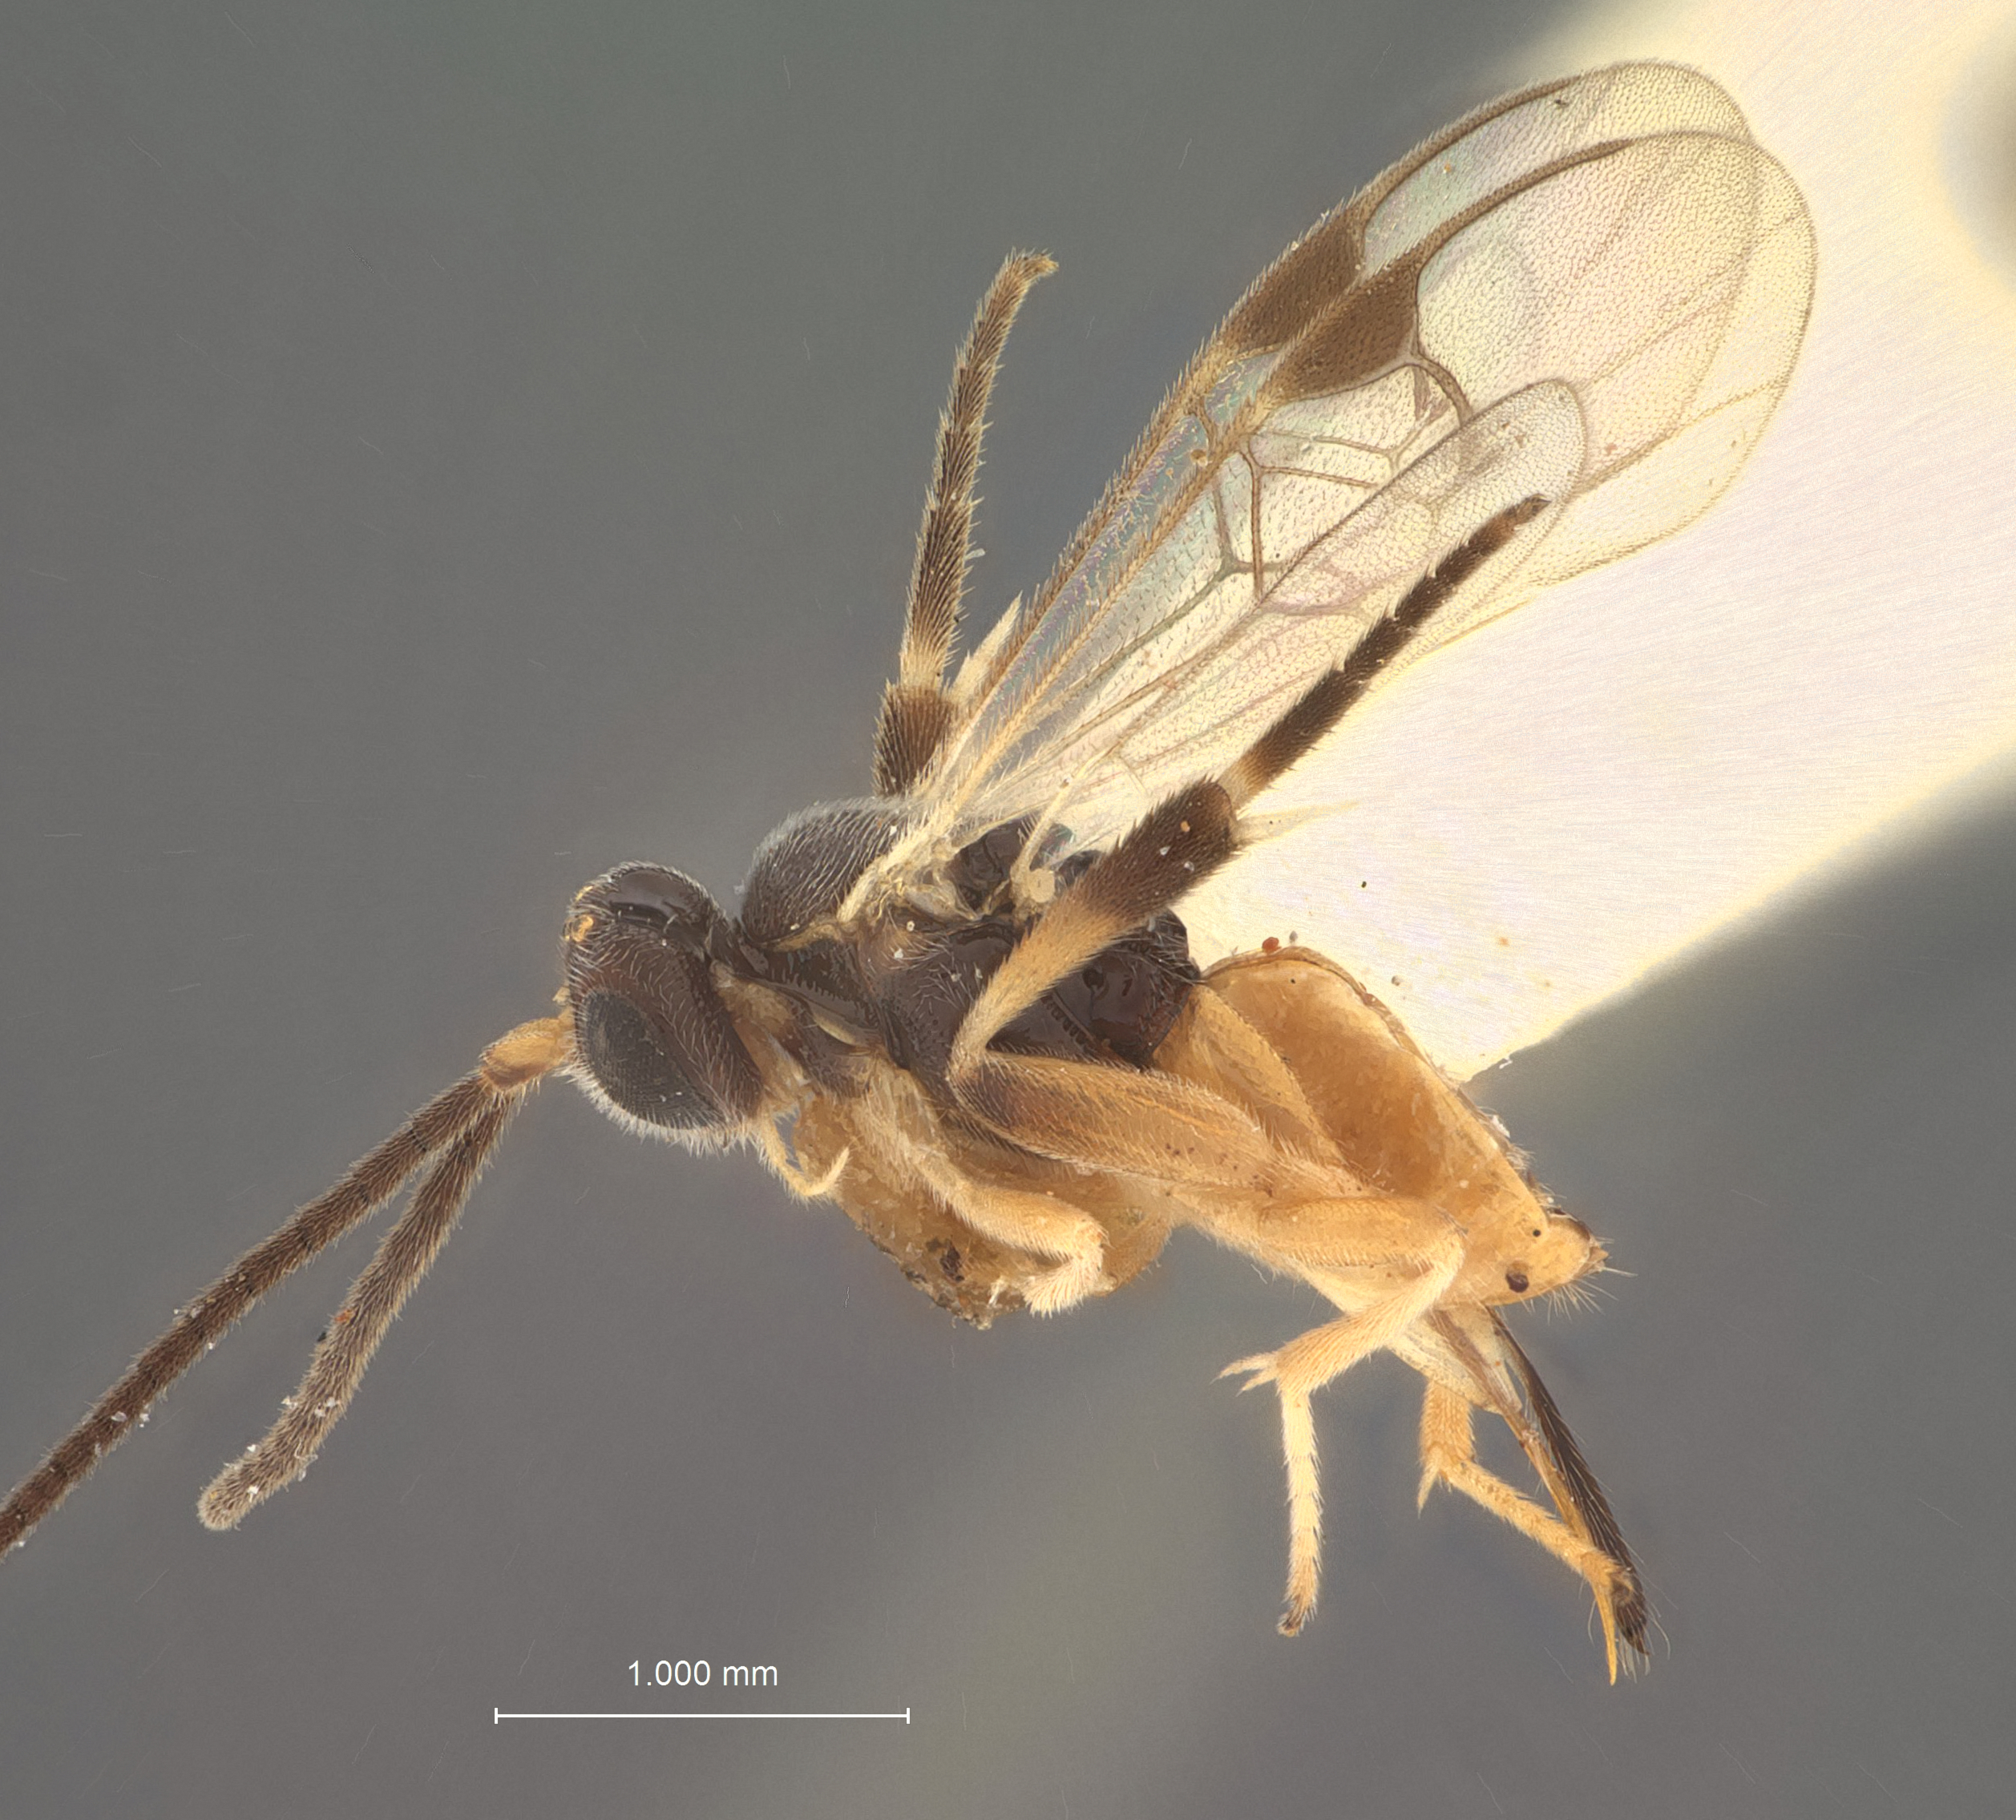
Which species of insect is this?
Microgaster jocare
